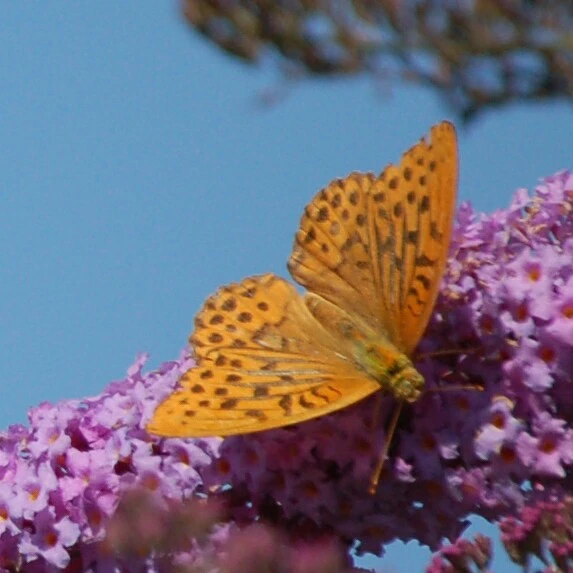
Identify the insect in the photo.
Argynnis paphia
